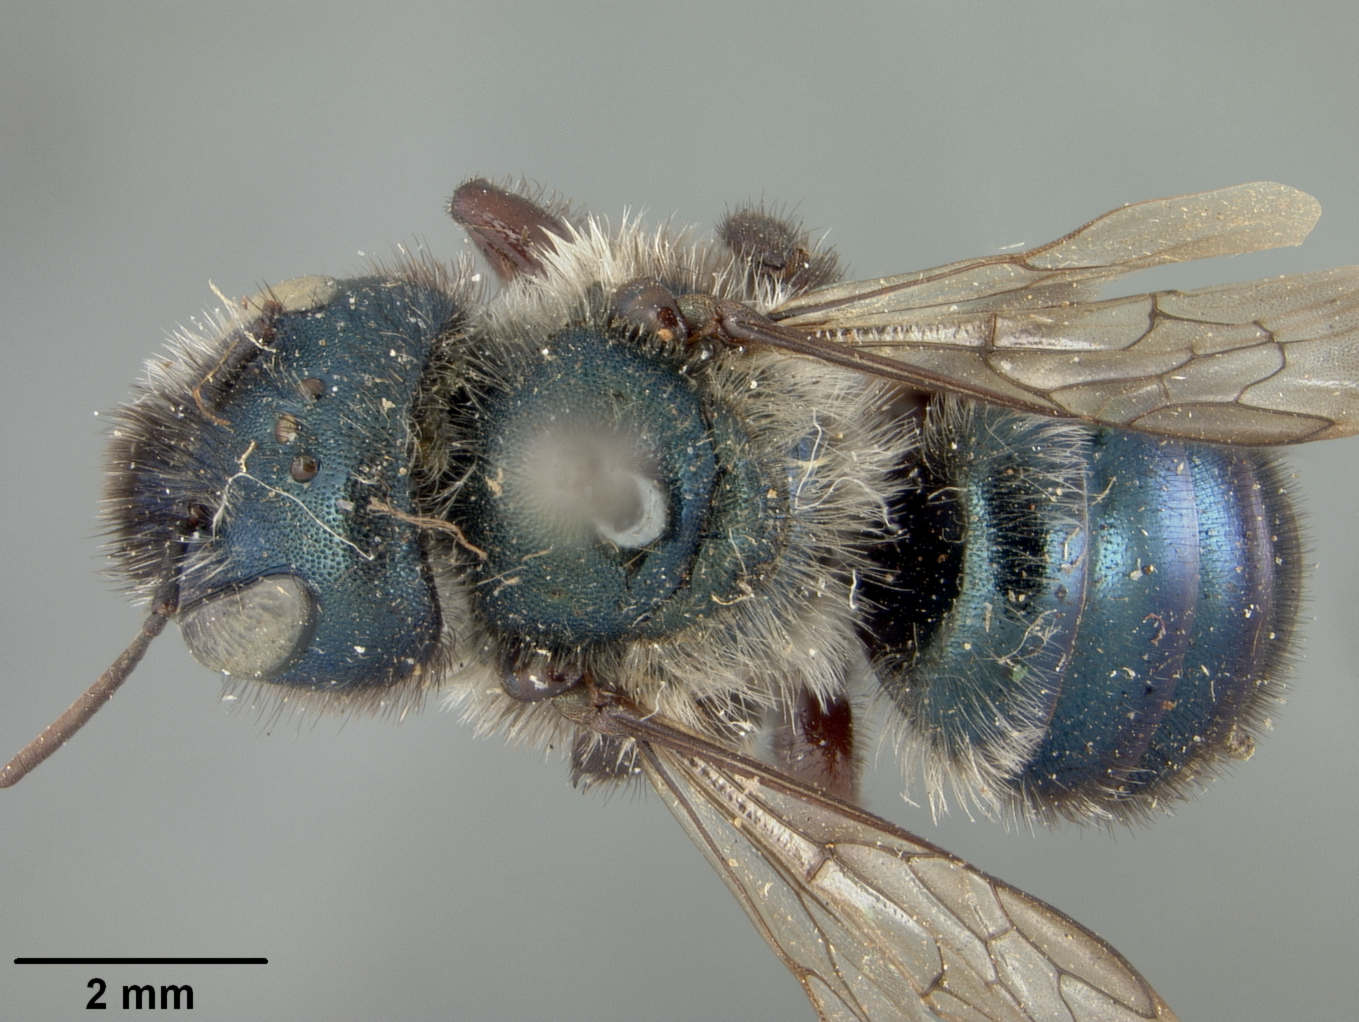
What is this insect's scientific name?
Osmia sculleni
